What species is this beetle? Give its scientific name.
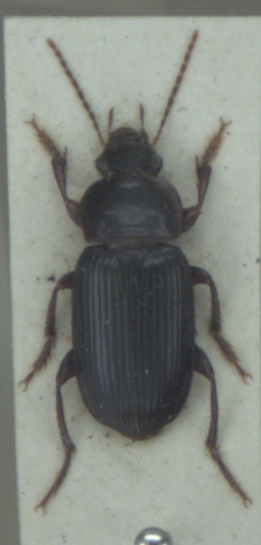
Harpalus tenebrosus
